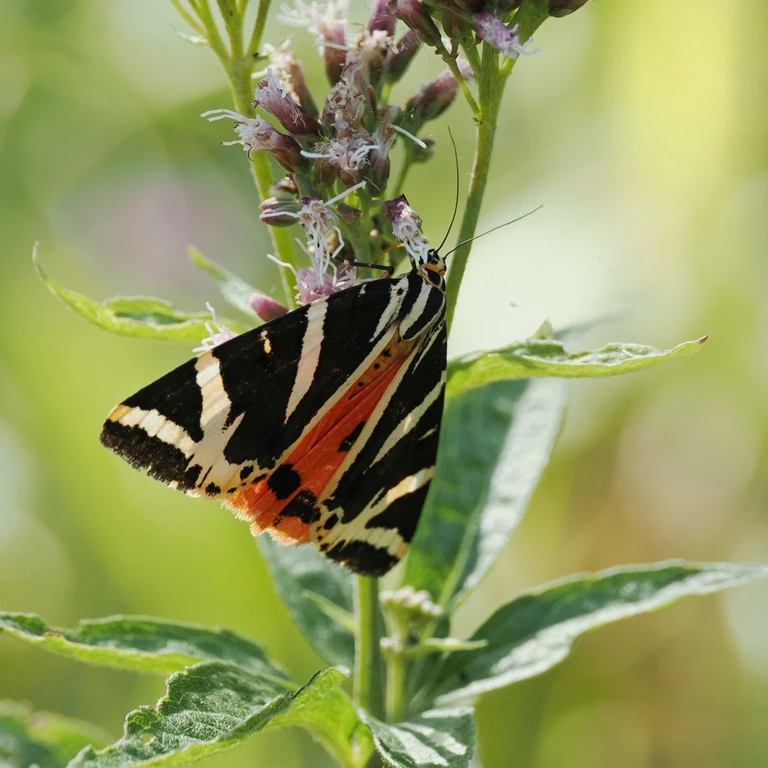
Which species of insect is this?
Euplagia quadripunctaria
